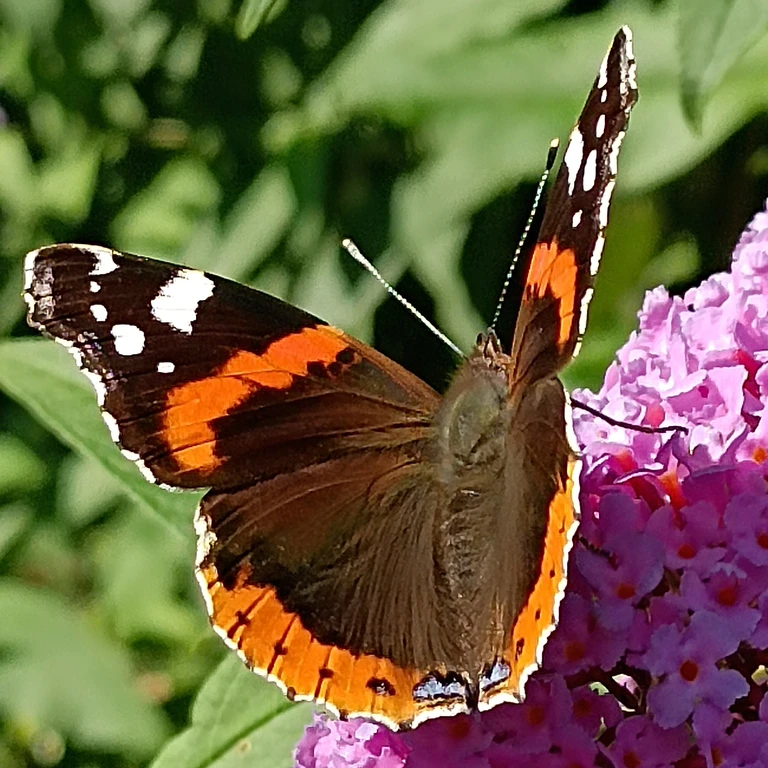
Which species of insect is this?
Vanessa atalanta
